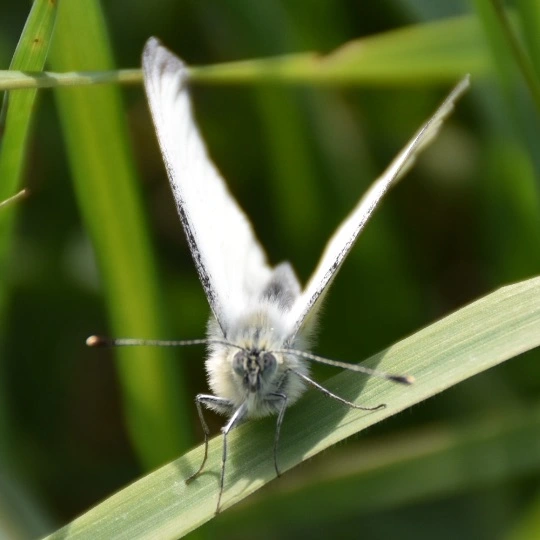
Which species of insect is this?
Pieris napi
